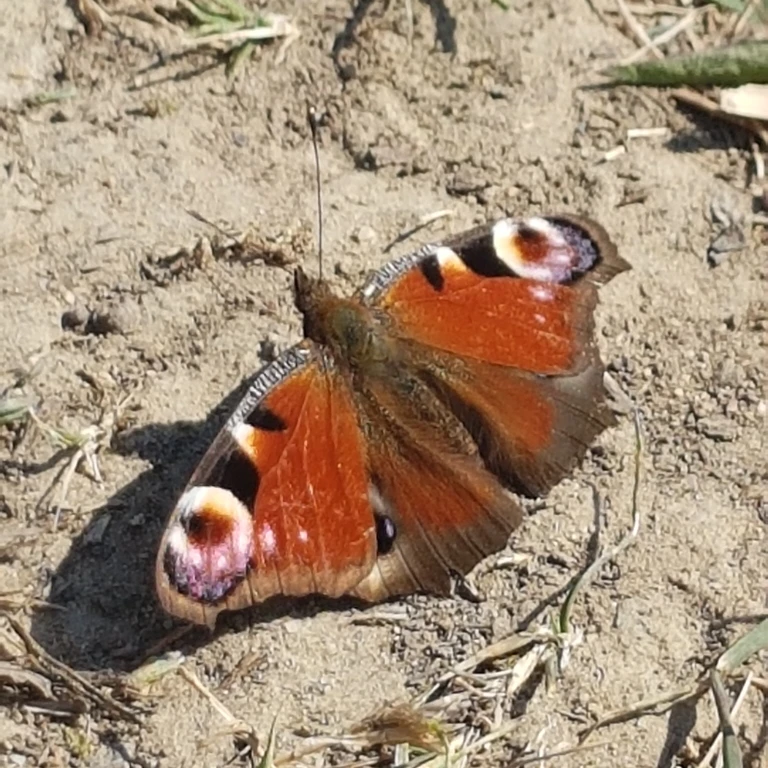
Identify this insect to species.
Aglais io
